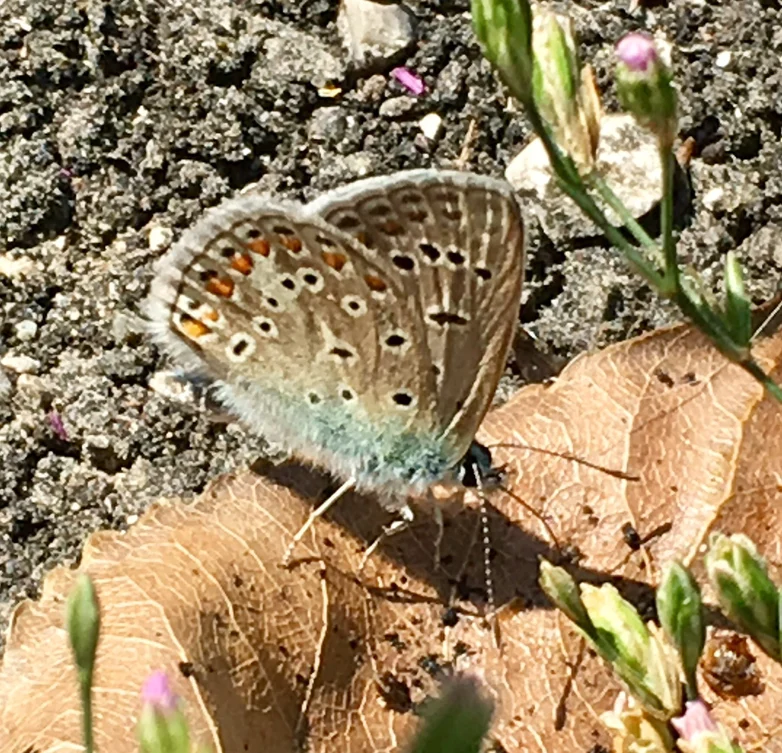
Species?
Polyommatus icarus
